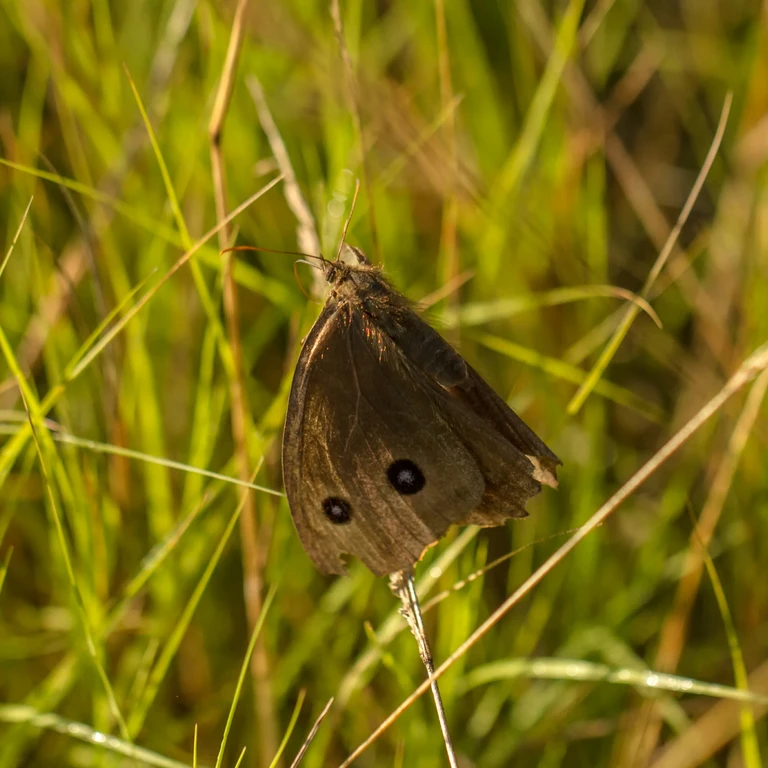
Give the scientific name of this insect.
Minois dryas
